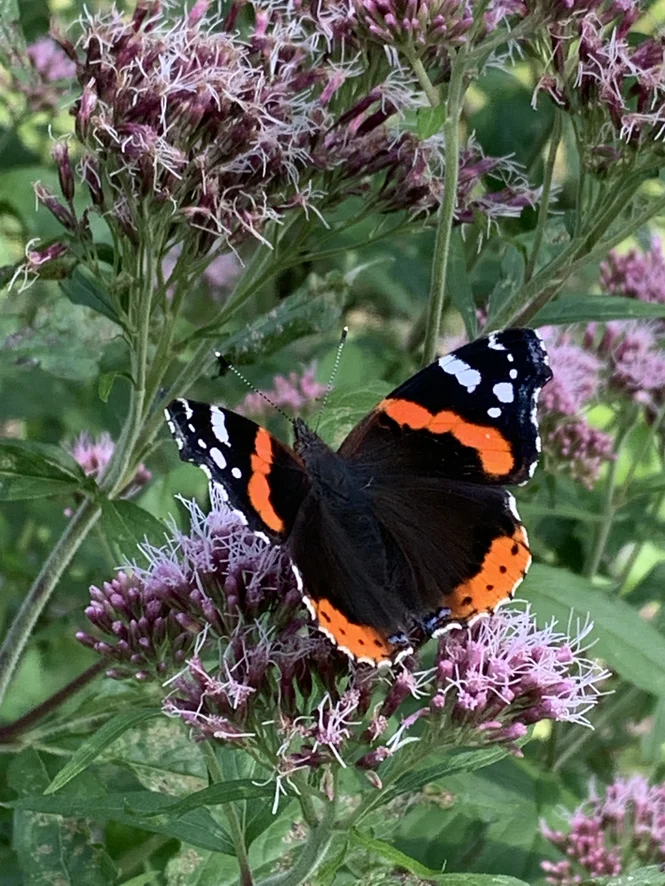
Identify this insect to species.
Vanessa atalanta
